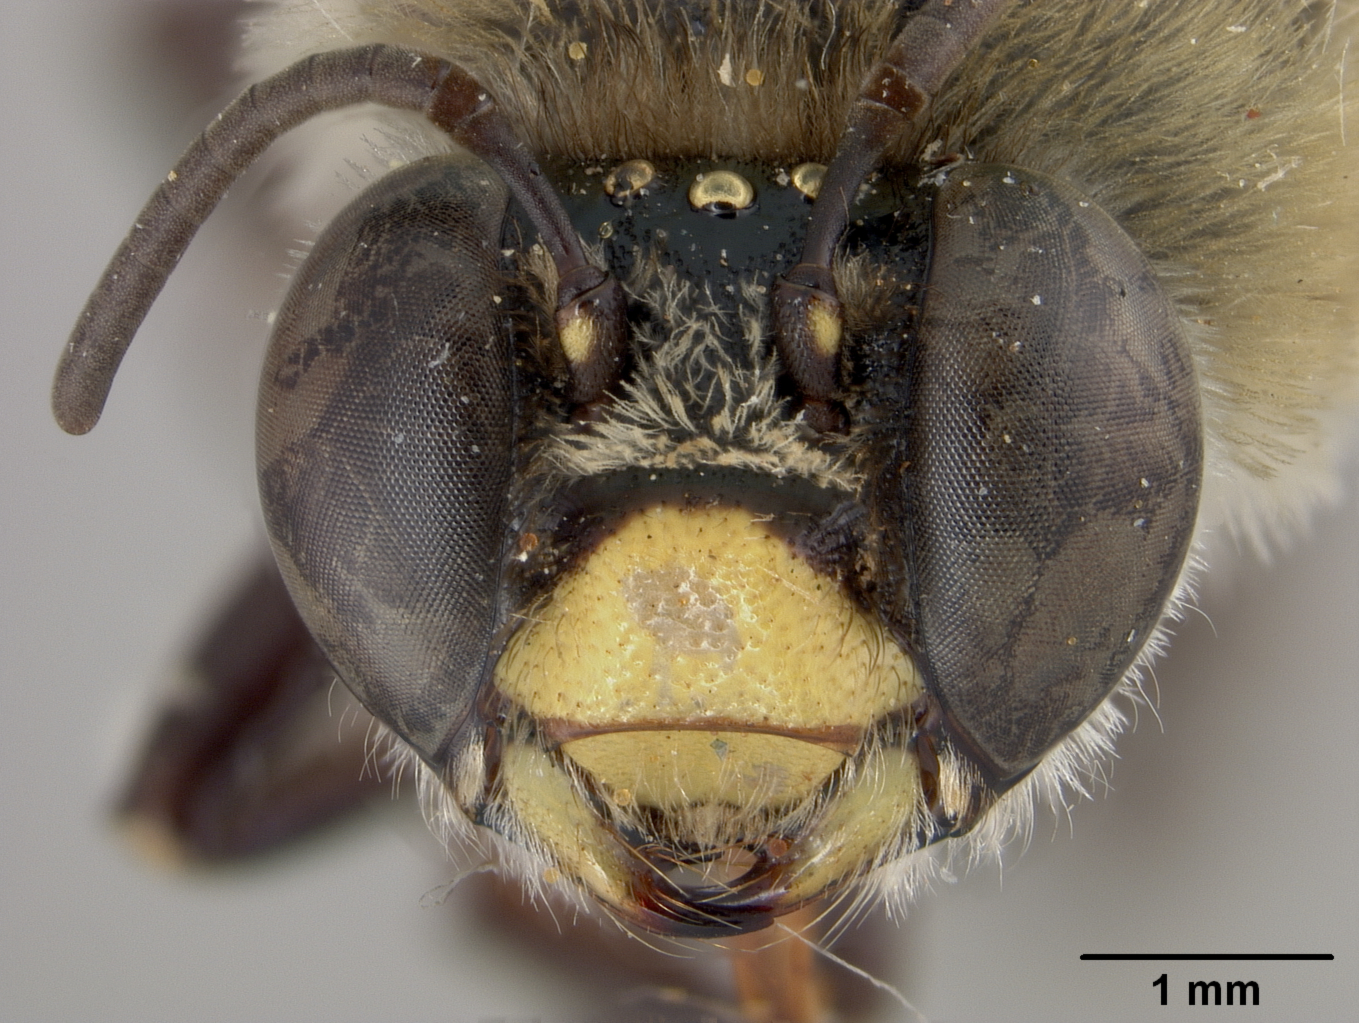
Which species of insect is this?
Centris petreae
